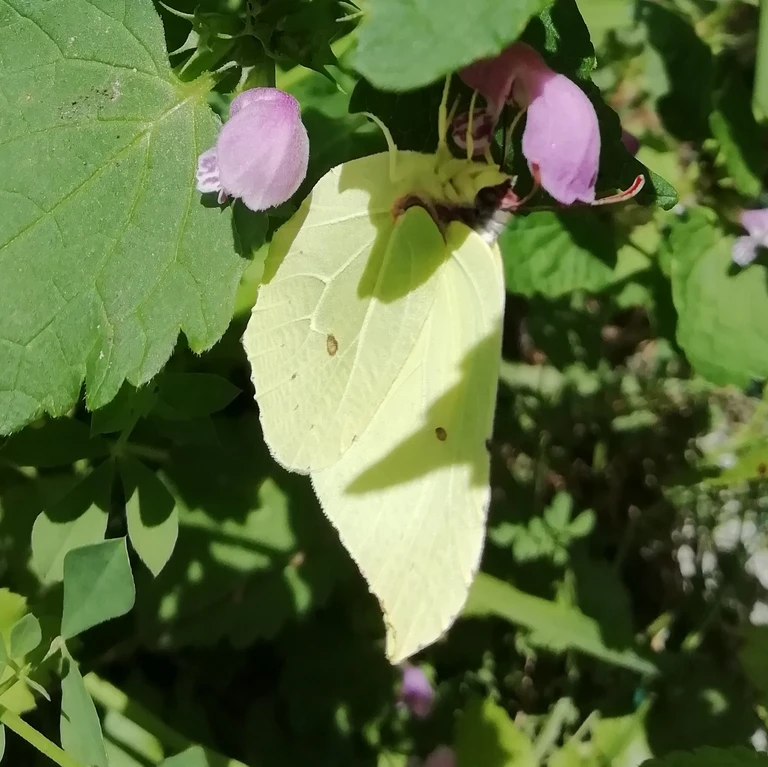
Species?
Gonepteryx rhamni
